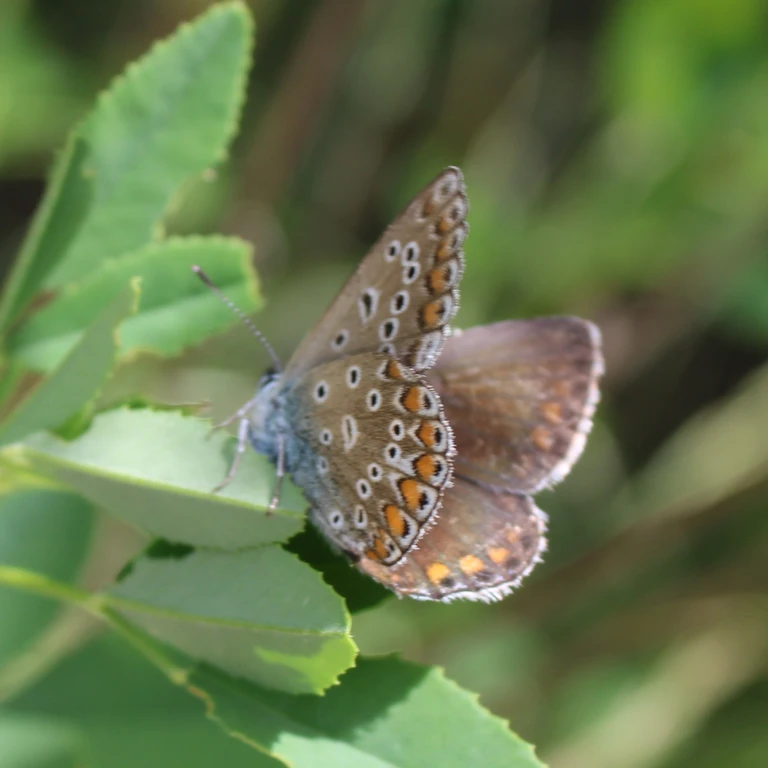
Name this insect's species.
Polyommatus icarus
